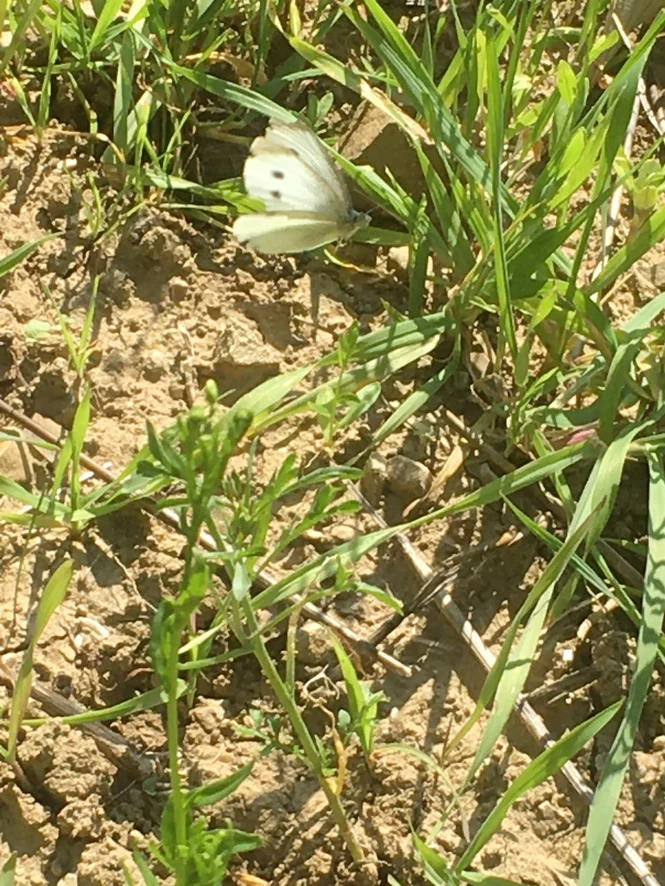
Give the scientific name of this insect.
Pieris rapae
